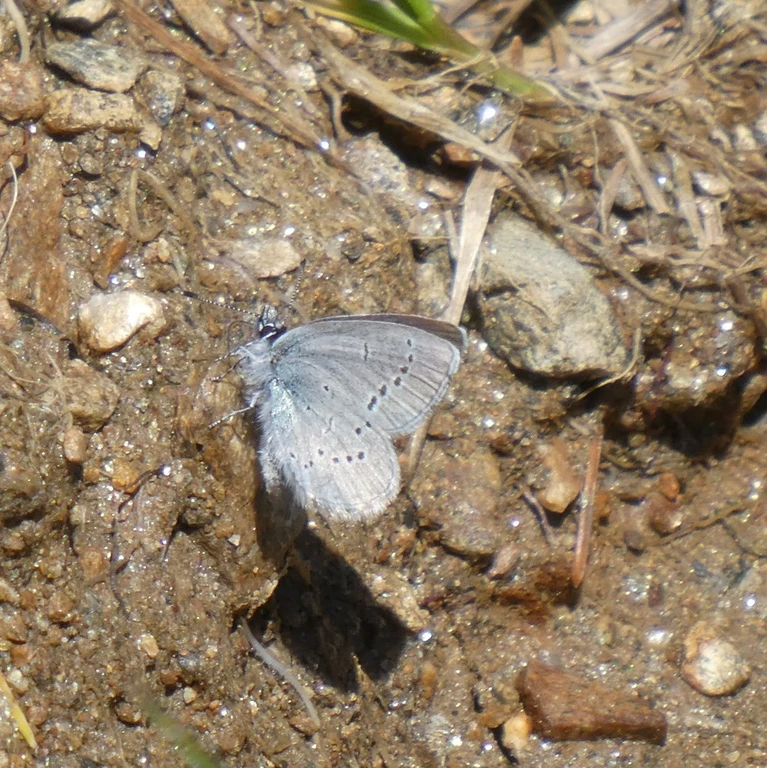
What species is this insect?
Cupido minimus
